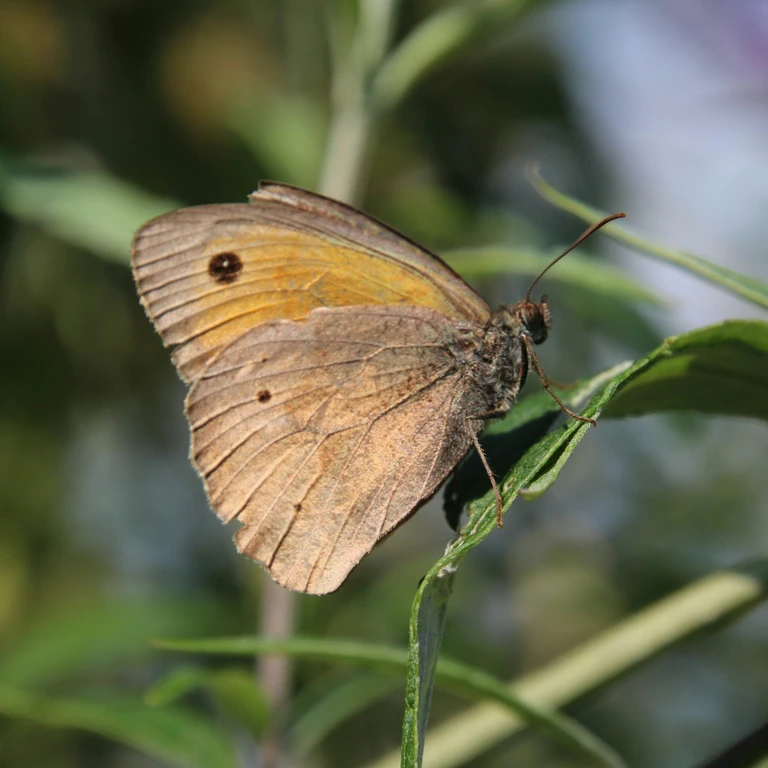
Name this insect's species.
Maniola jurtina
